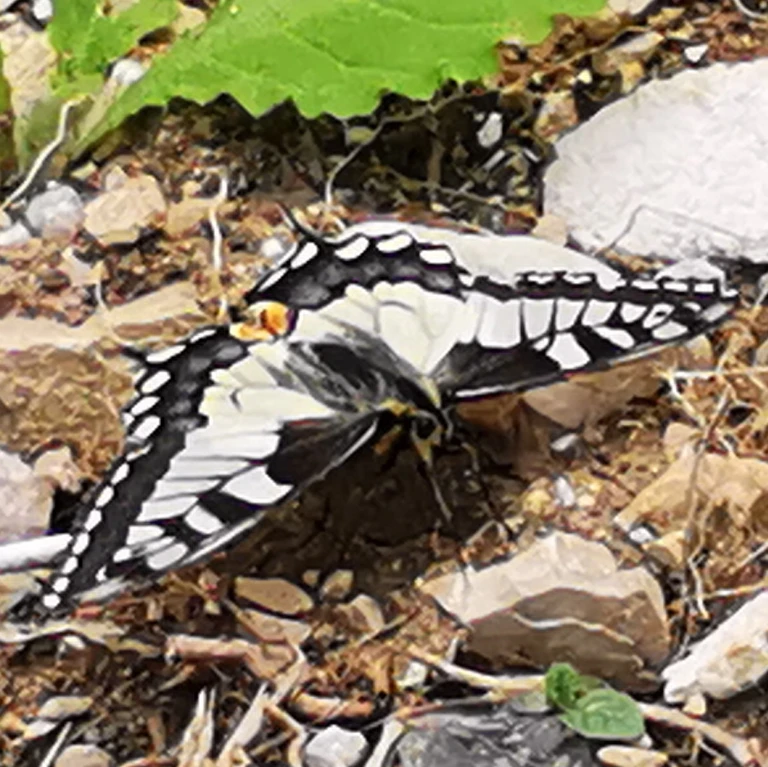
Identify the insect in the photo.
Papilio machaon
